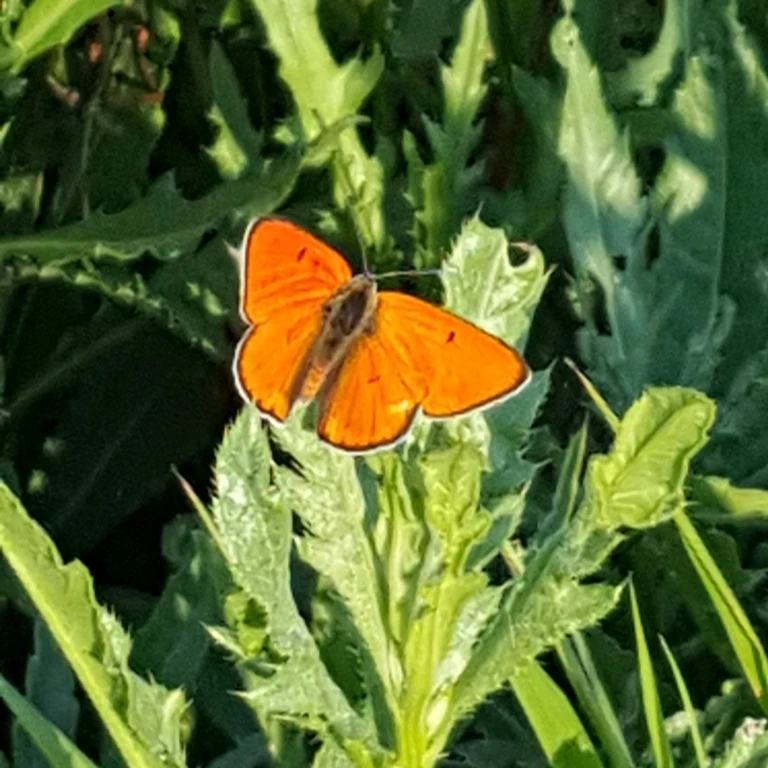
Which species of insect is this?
Lycaena dispar
